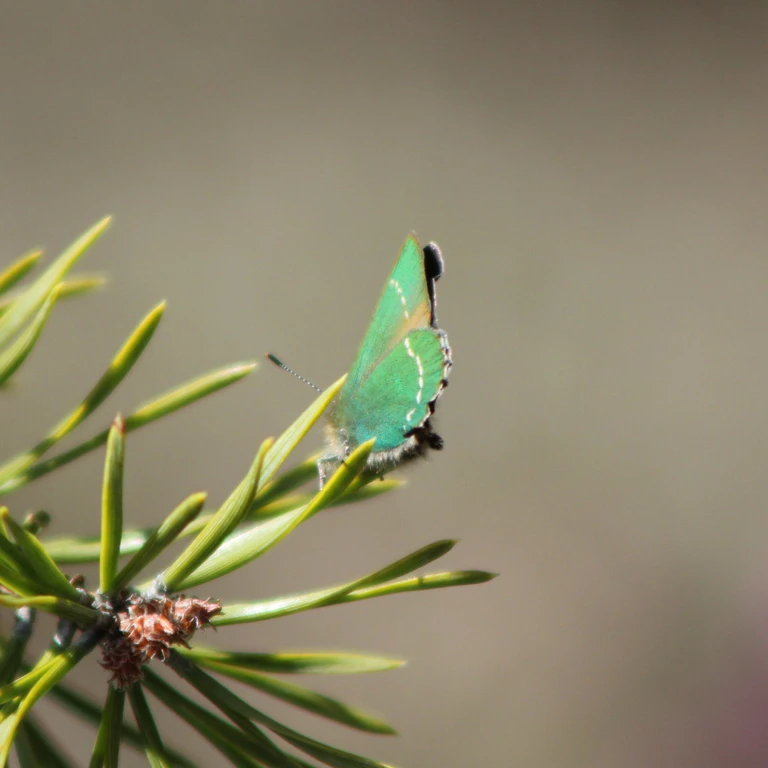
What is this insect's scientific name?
Callophrys rubi
